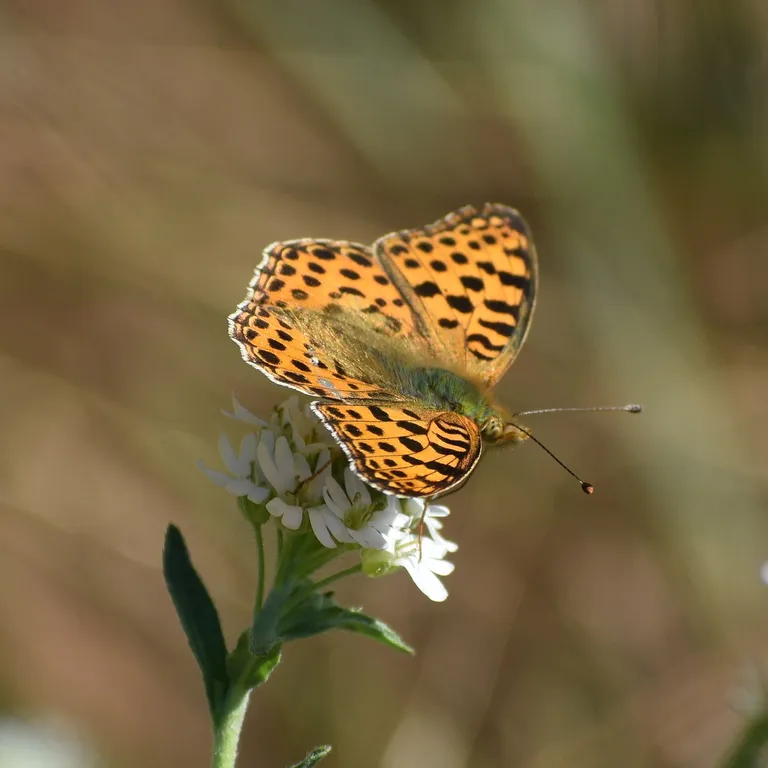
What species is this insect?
Issoria lathonia
